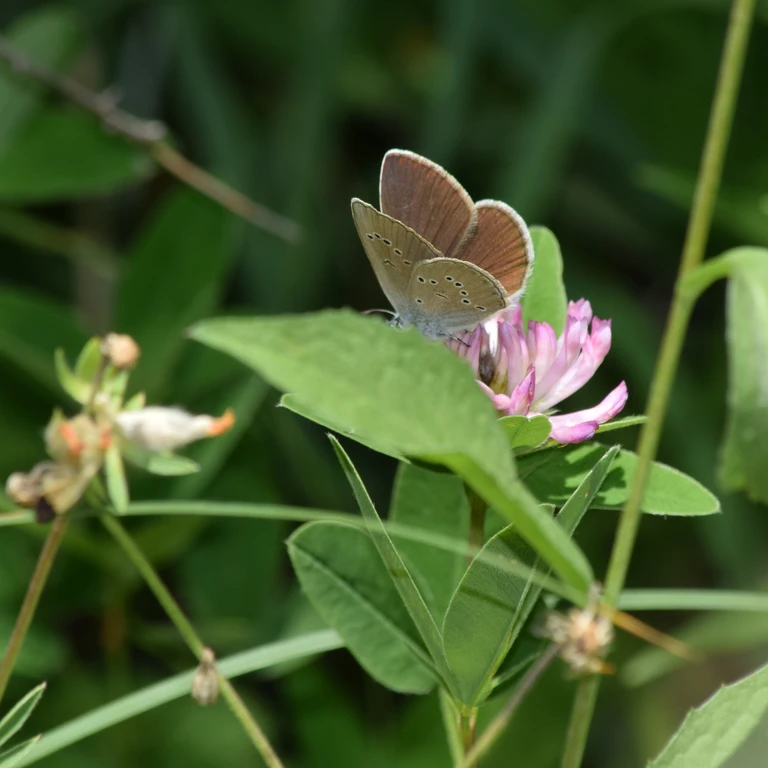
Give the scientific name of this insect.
Cyaniris semiargus
